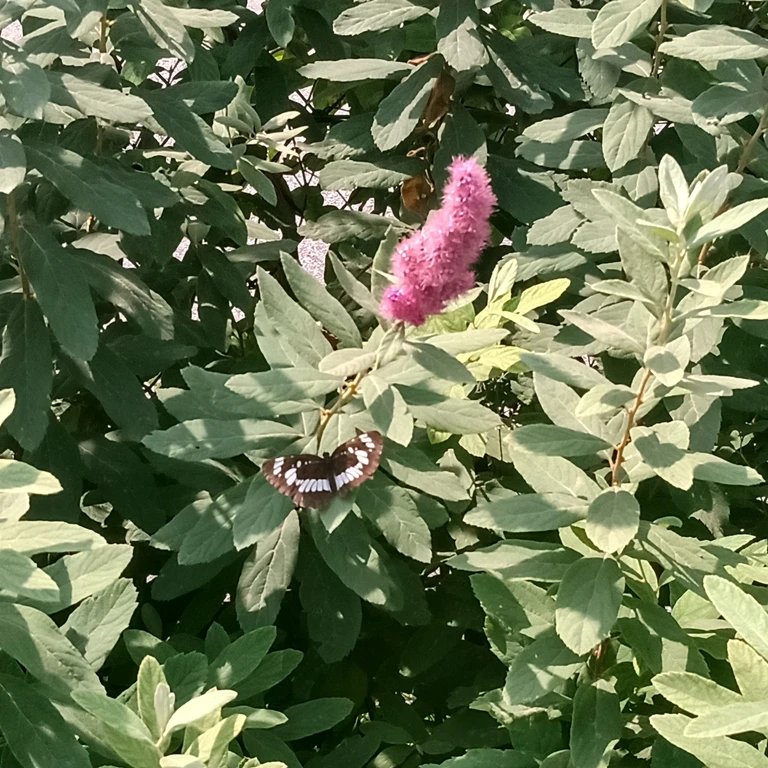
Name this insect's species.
Neptis rivularis
